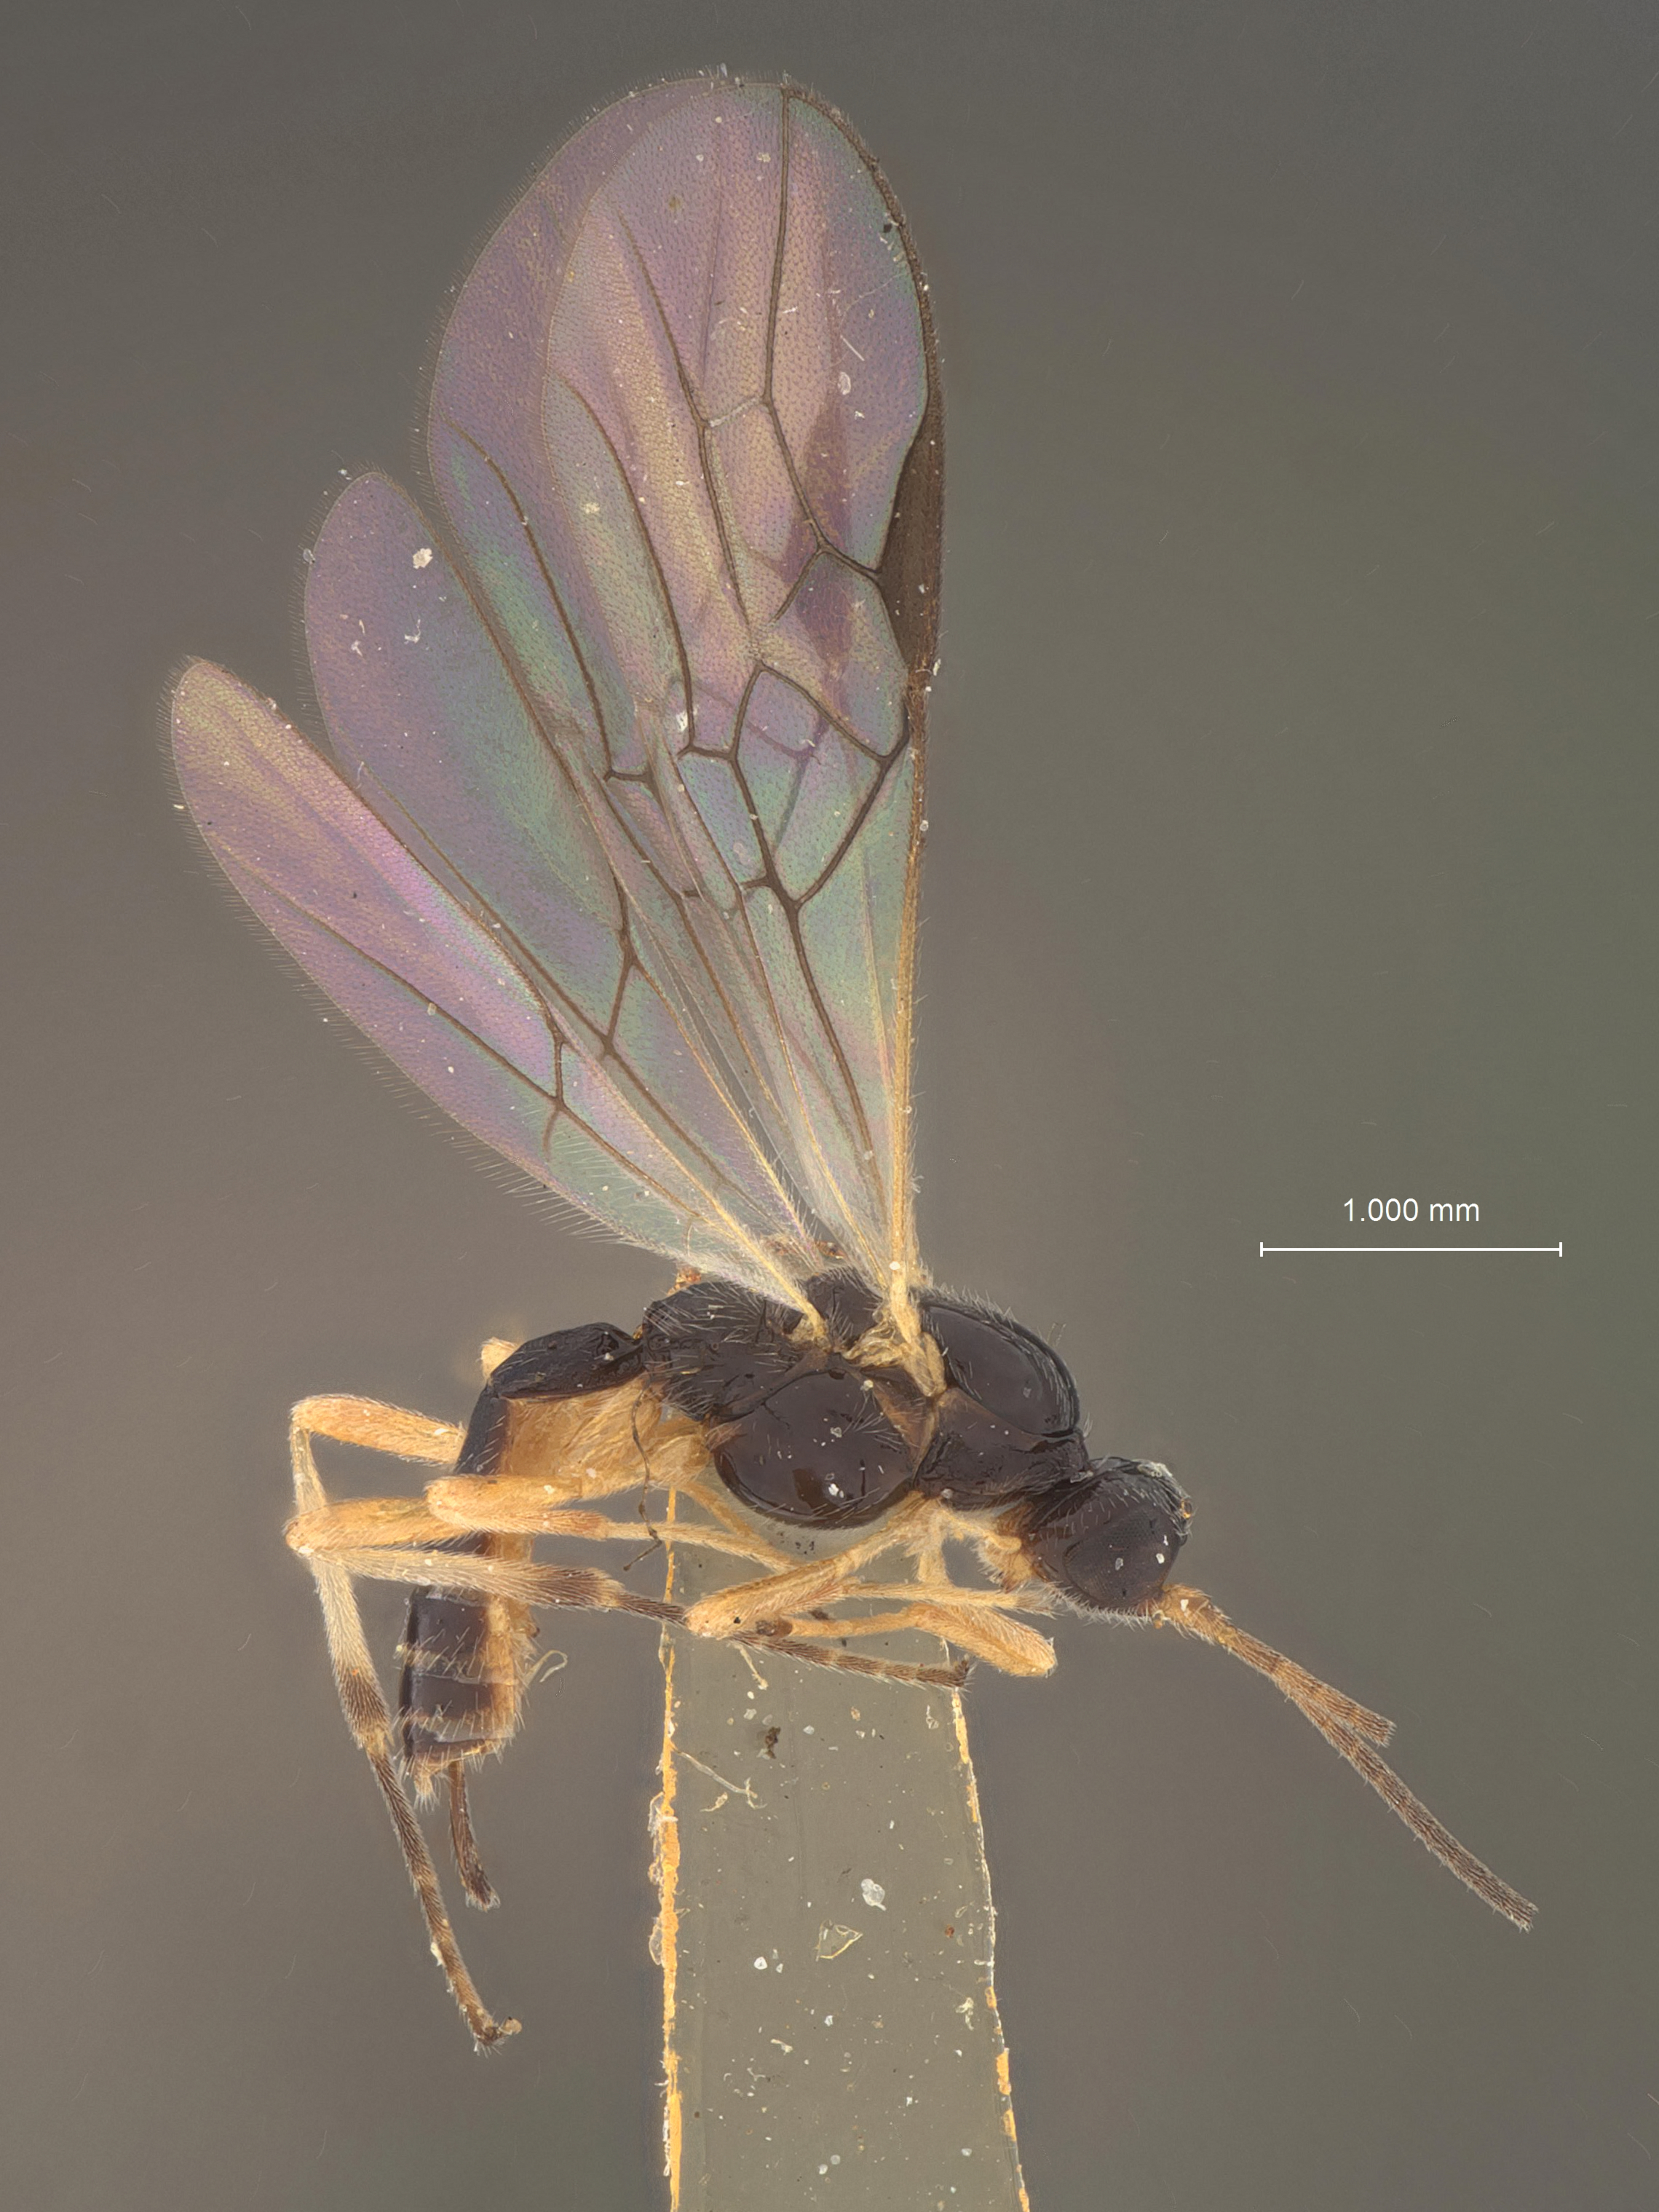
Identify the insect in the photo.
Phanomeris phyllotomae
